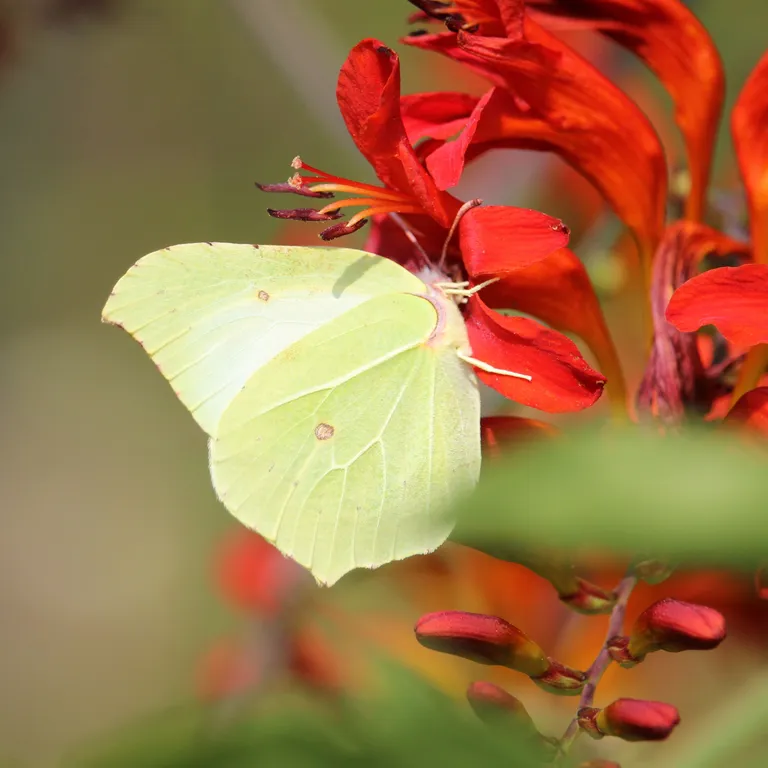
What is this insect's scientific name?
Gonepteryx rhamni
